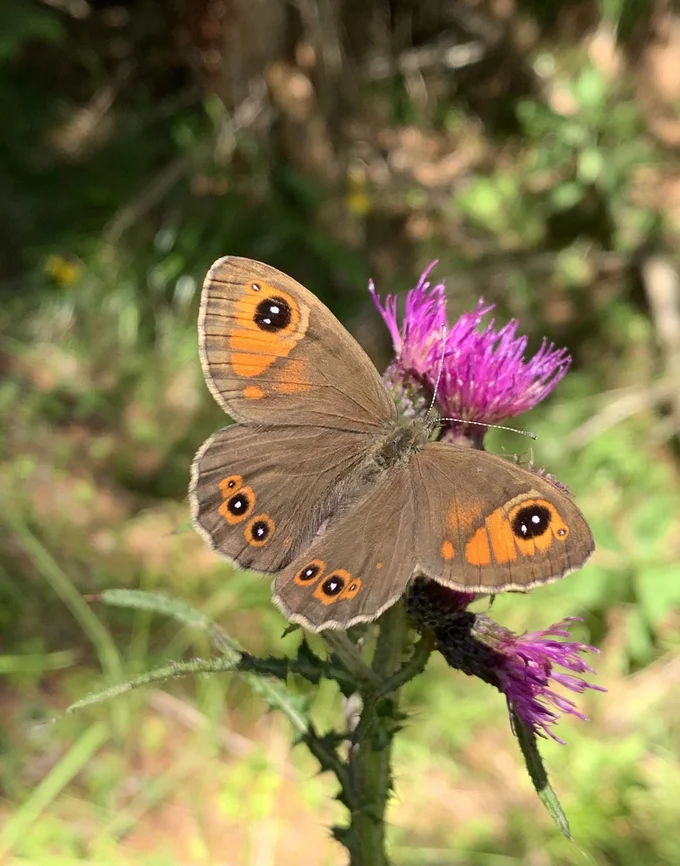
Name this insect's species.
Lasiommata maera (also Pararge maera)
